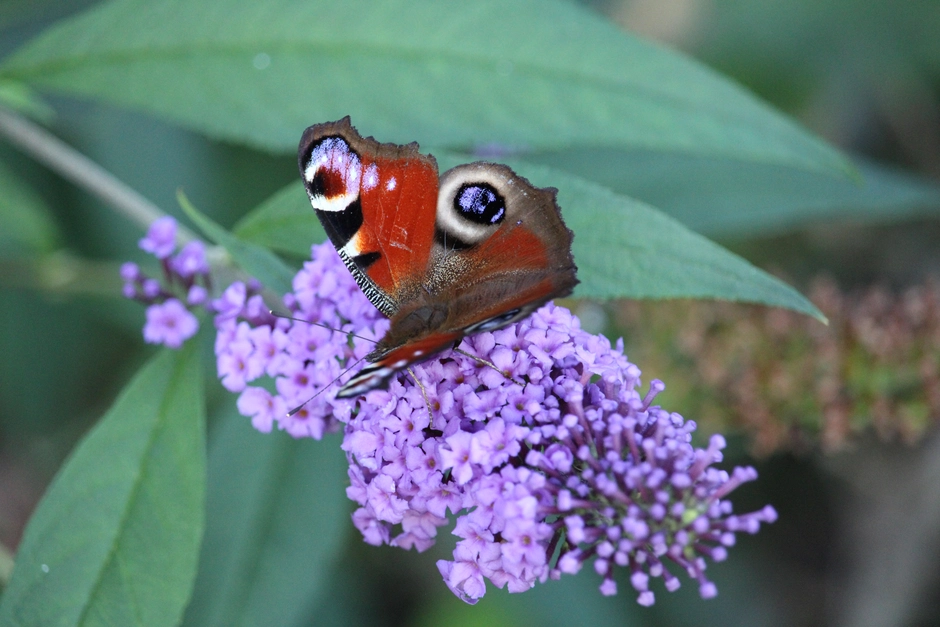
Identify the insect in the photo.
Aglais io
